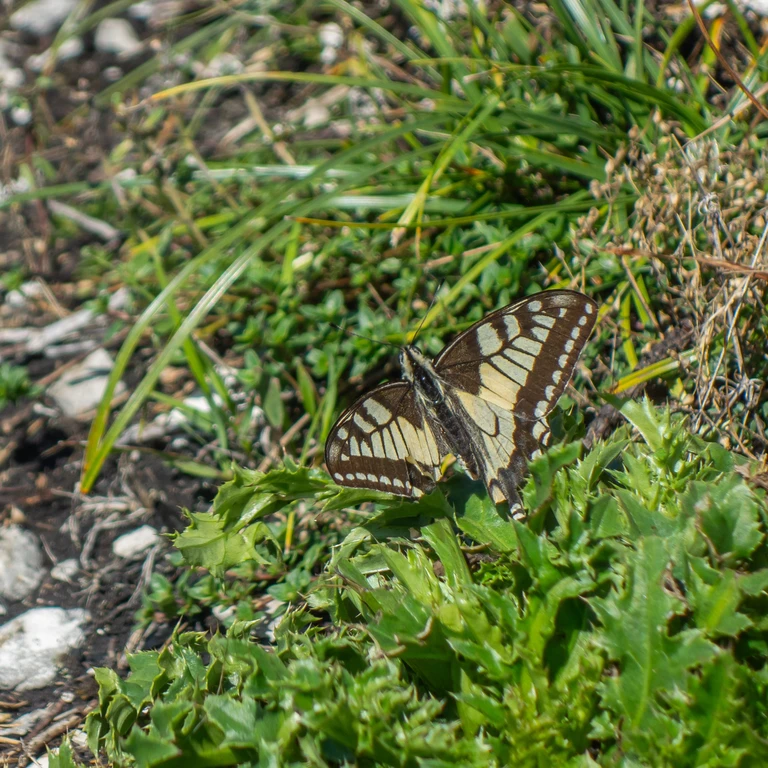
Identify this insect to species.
Papilio machaon
